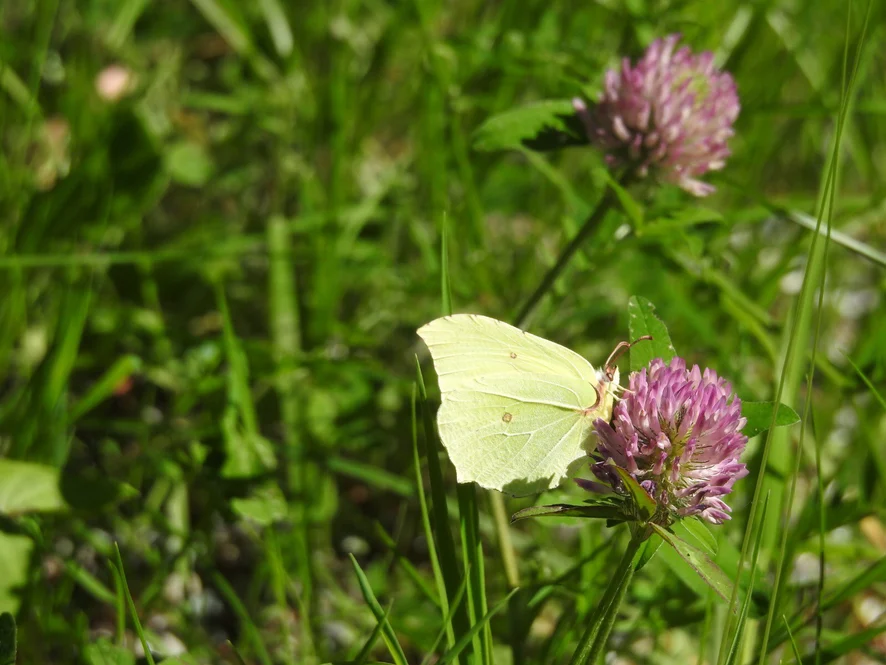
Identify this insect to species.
Gonepteryx rhamni
